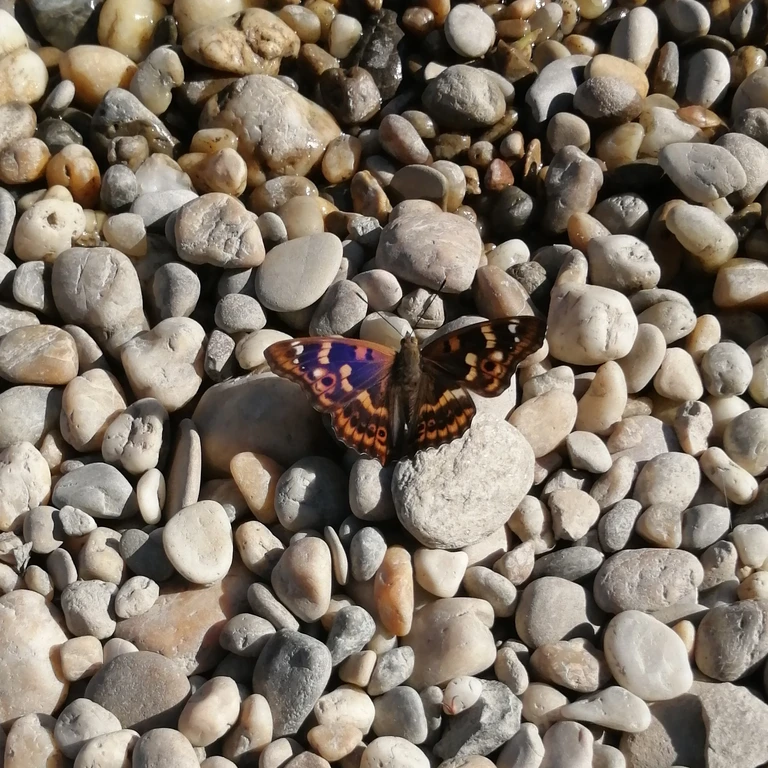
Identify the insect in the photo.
Apatura ilia
